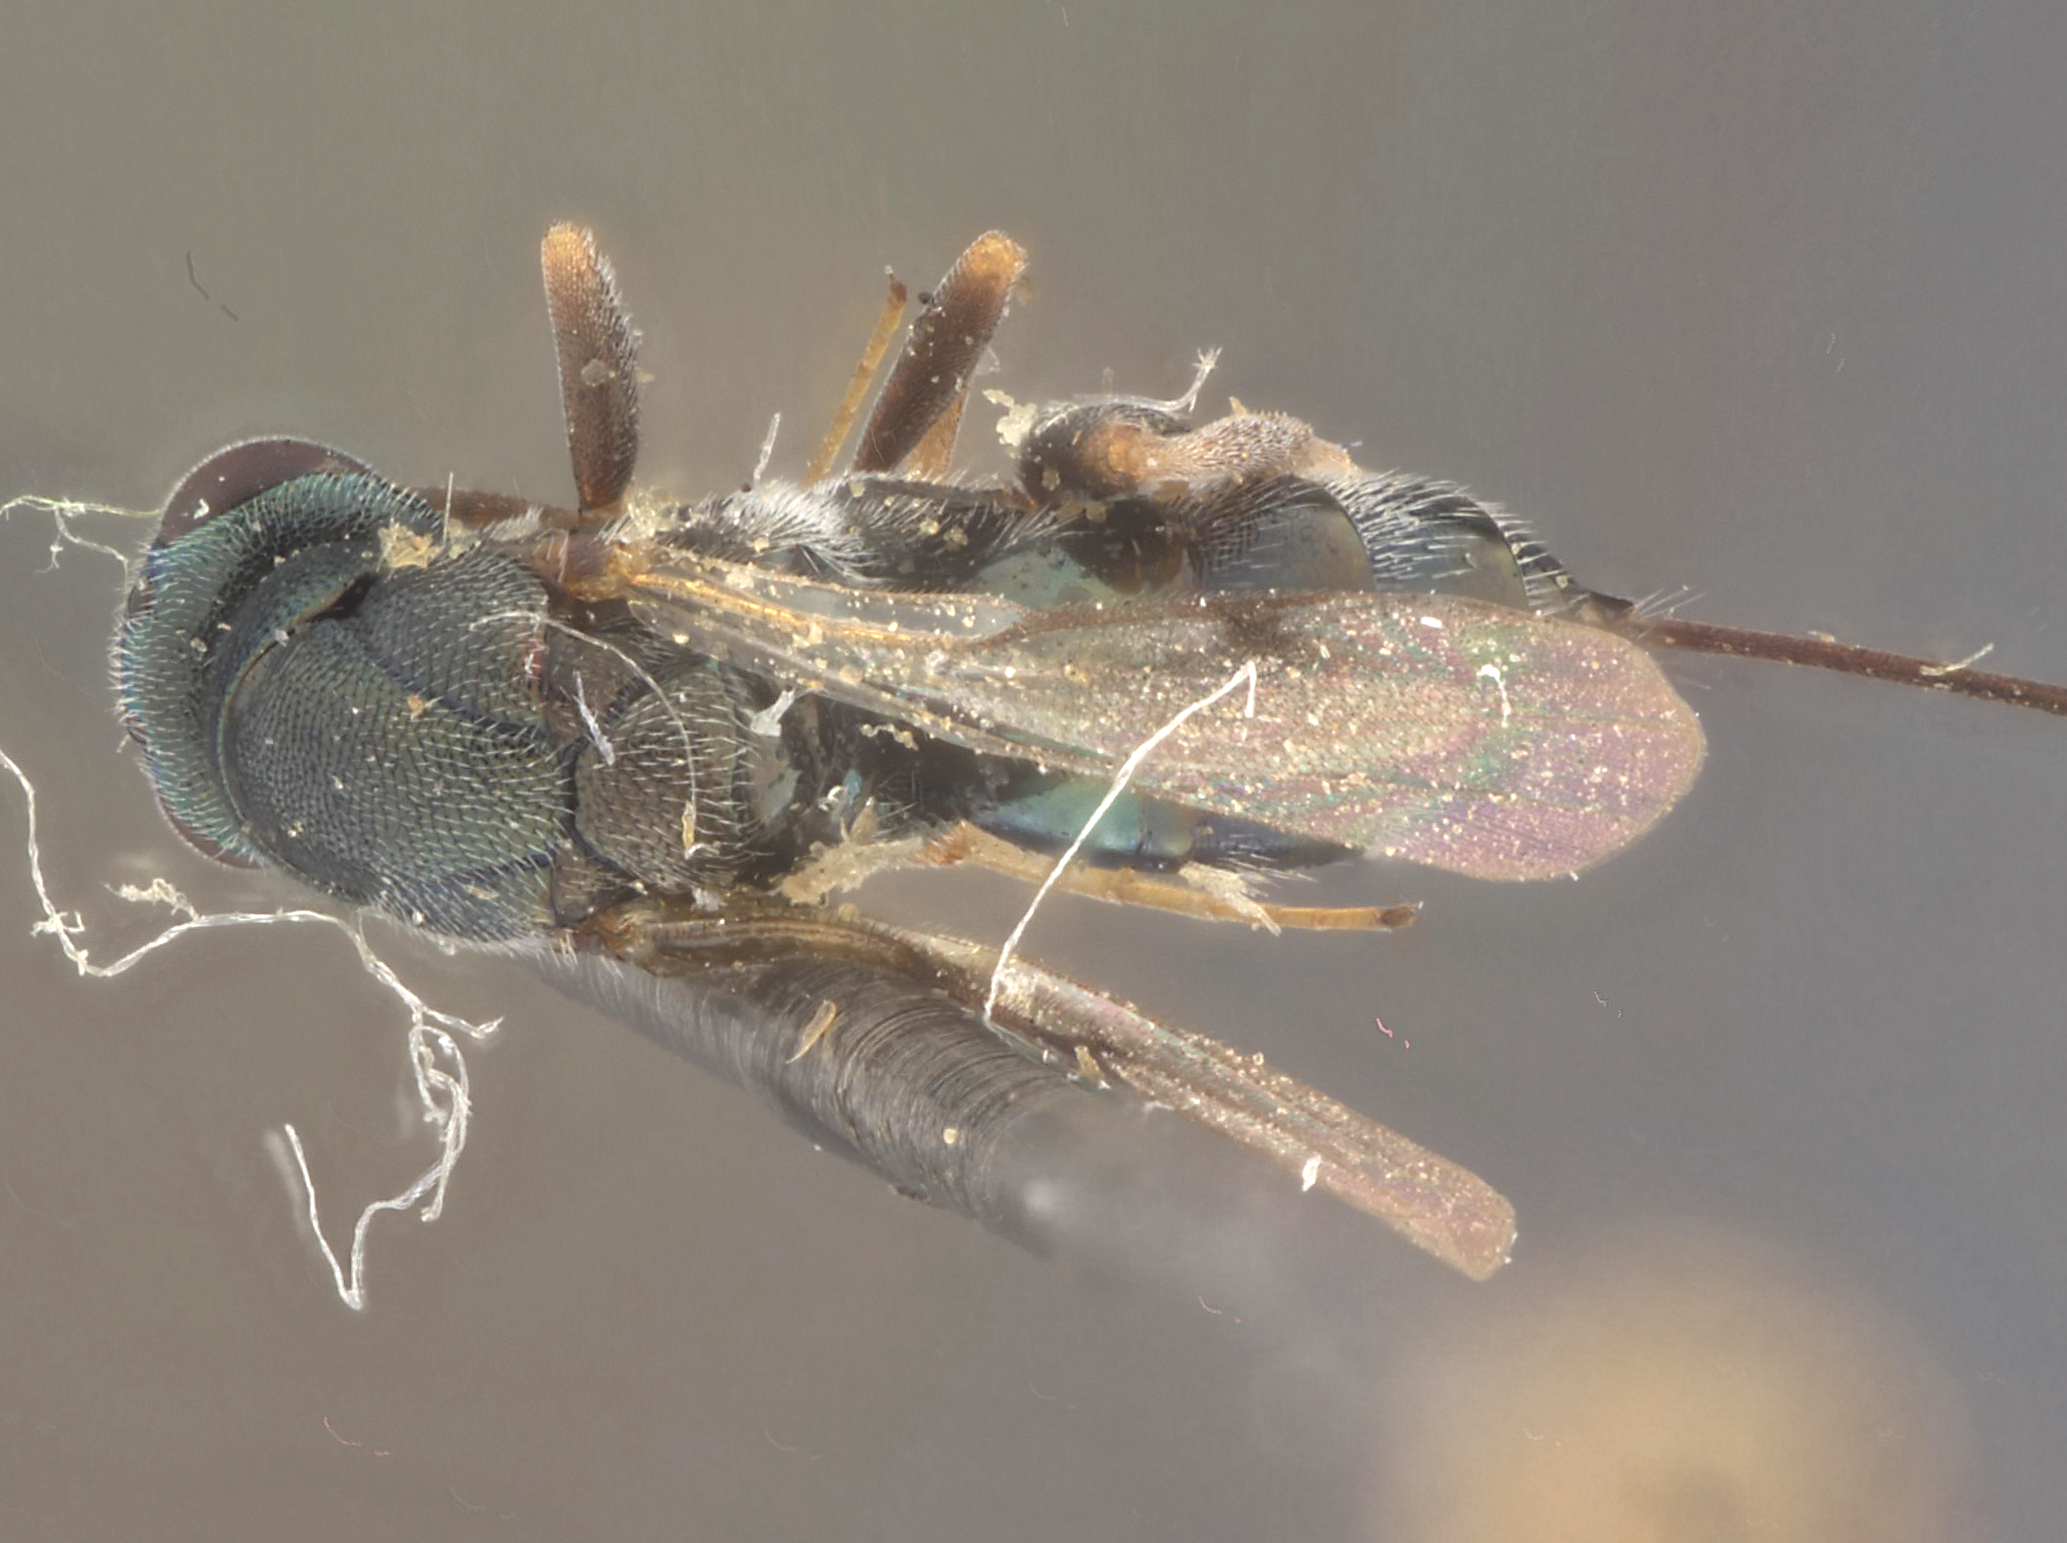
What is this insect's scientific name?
Monodontomerus kazakhstanicus
